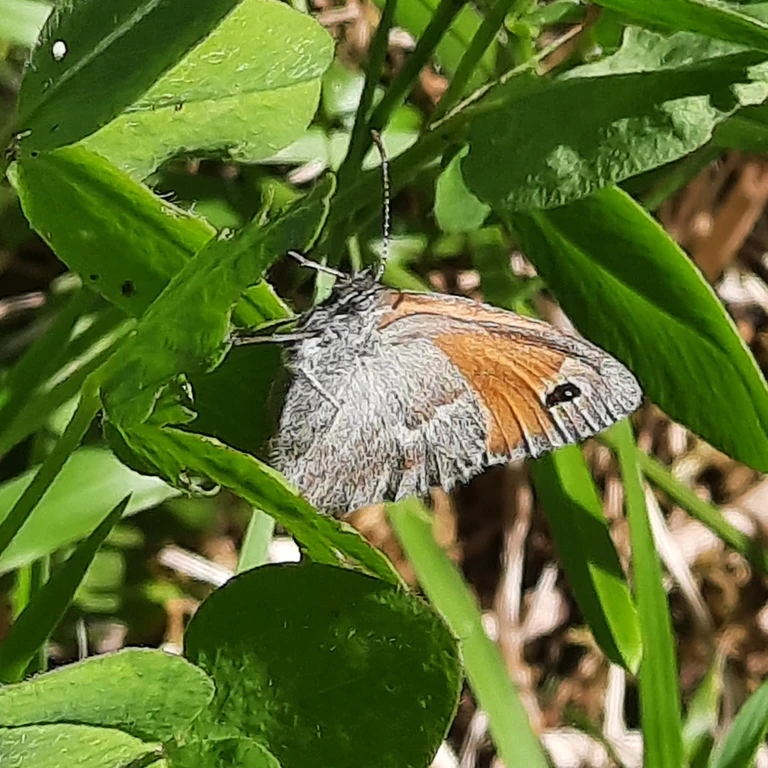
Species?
Coenonympha pamphilus
